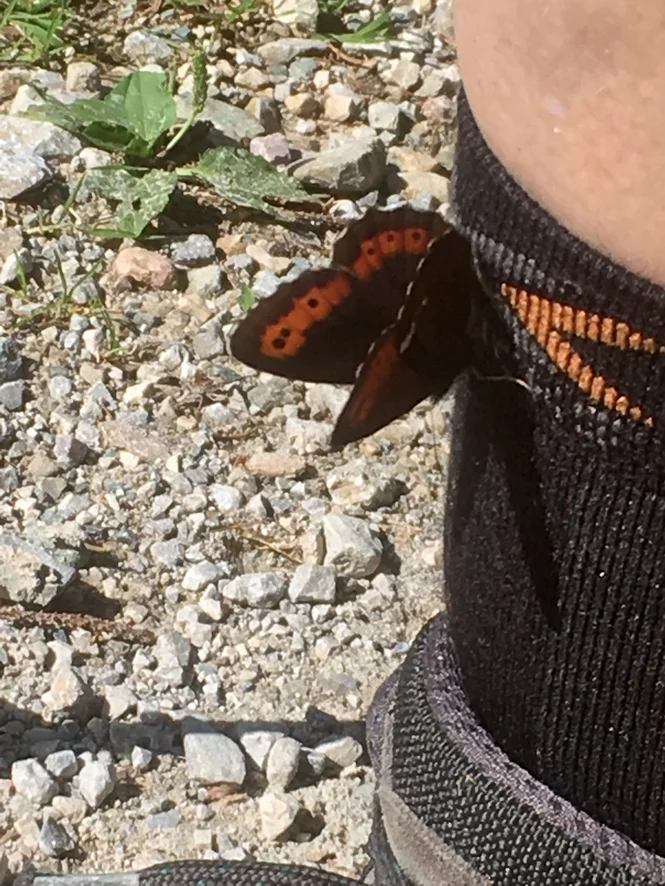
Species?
Erebia ligea
